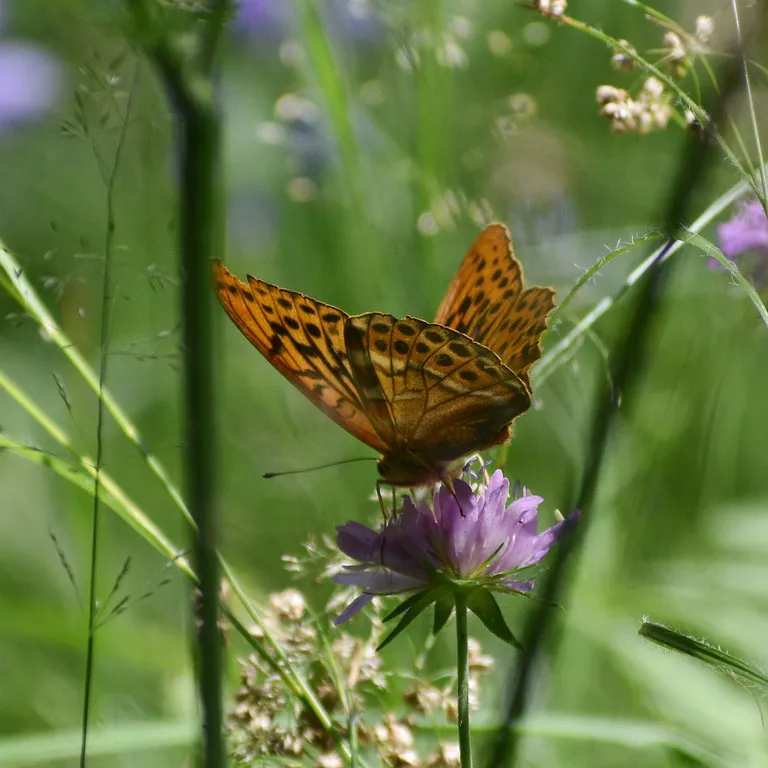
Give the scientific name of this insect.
Argynnis paphia
